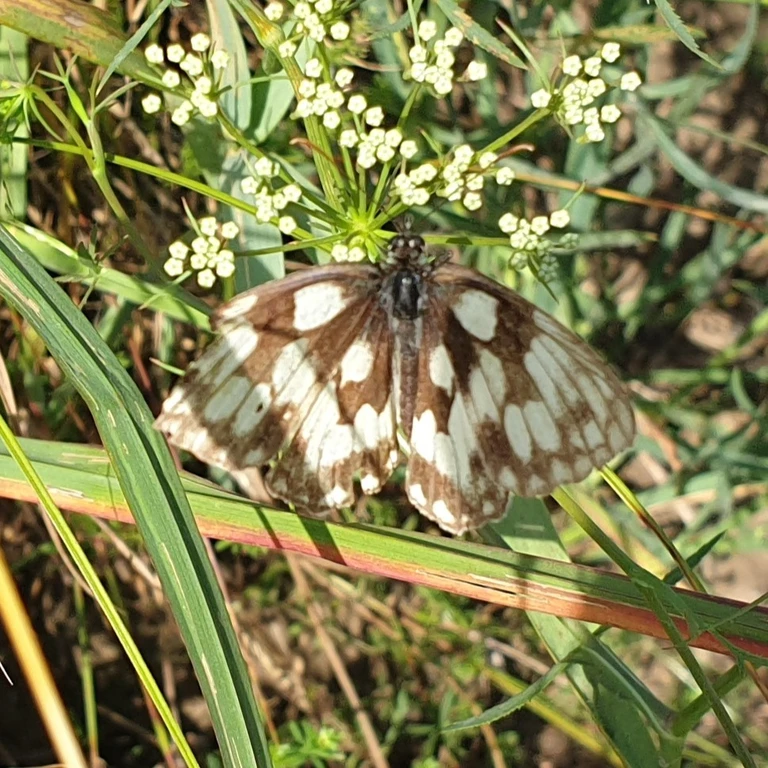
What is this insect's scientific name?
Melanargia galathea
